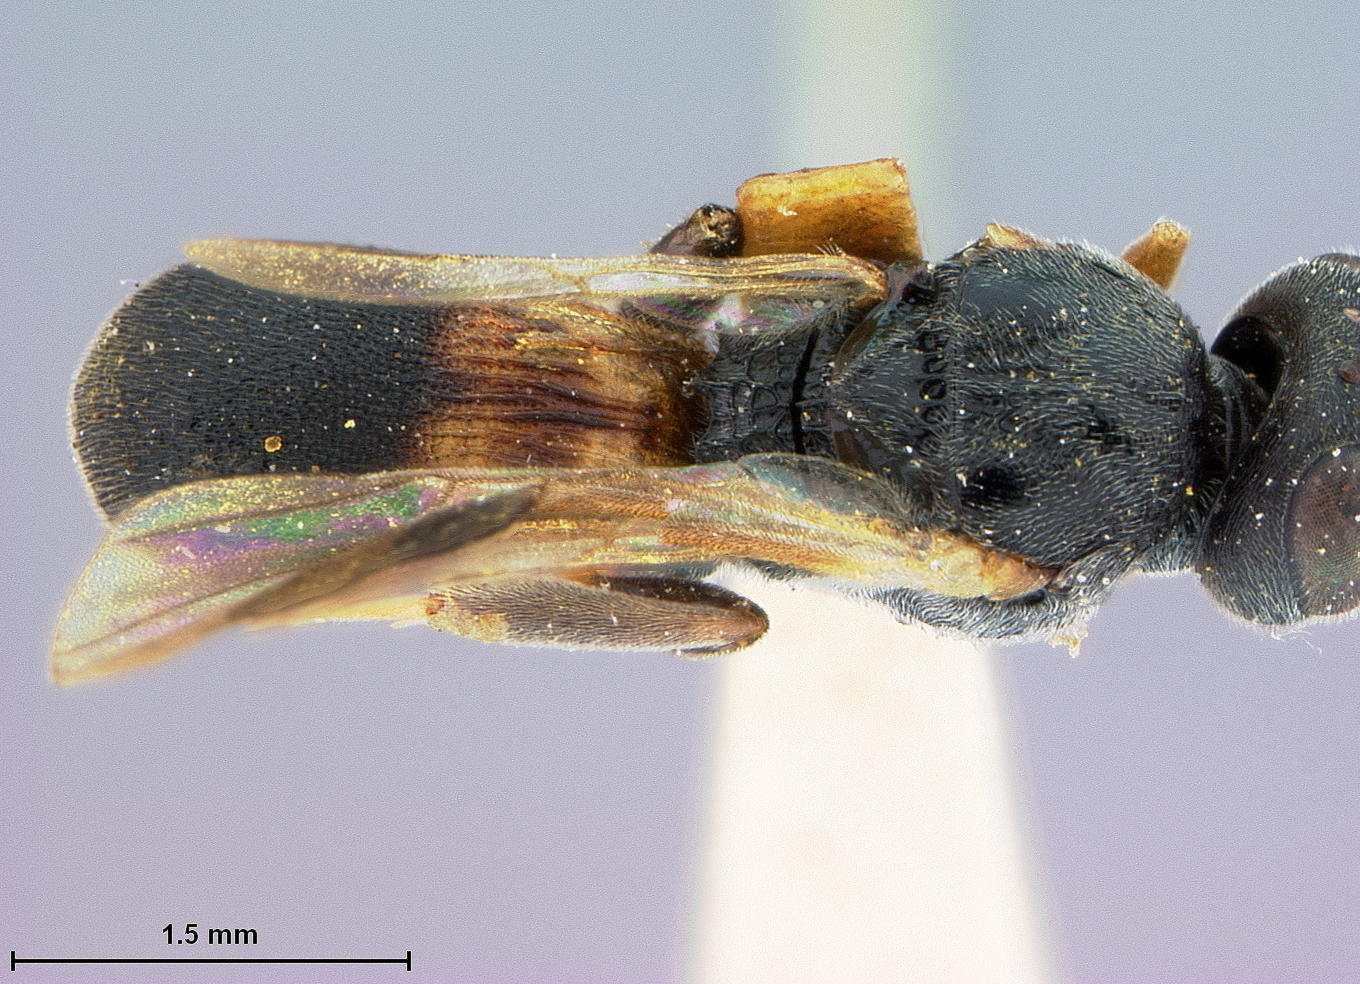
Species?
Megachelonus areolellus
